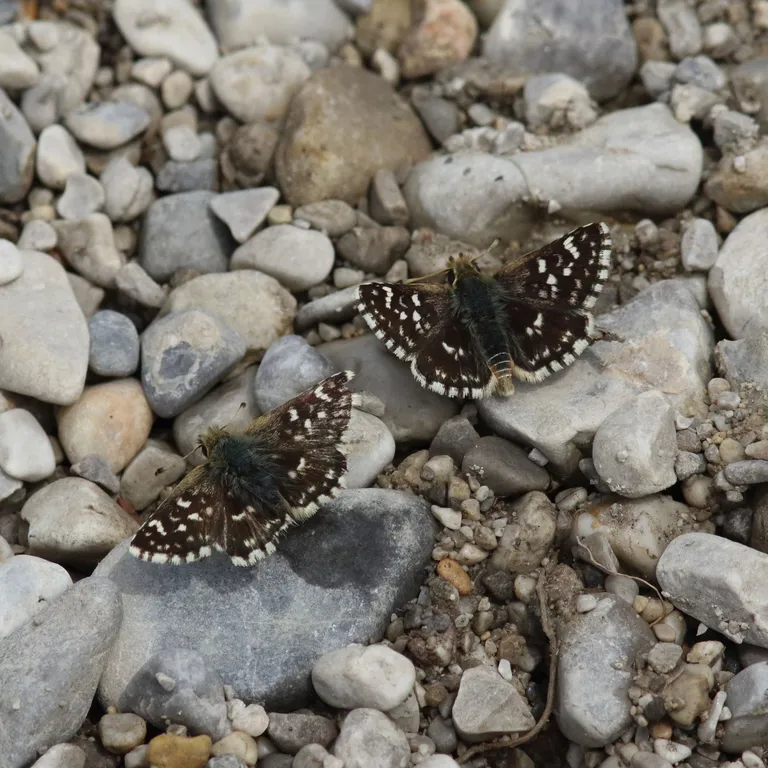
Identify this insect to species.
Spialia sertorius
